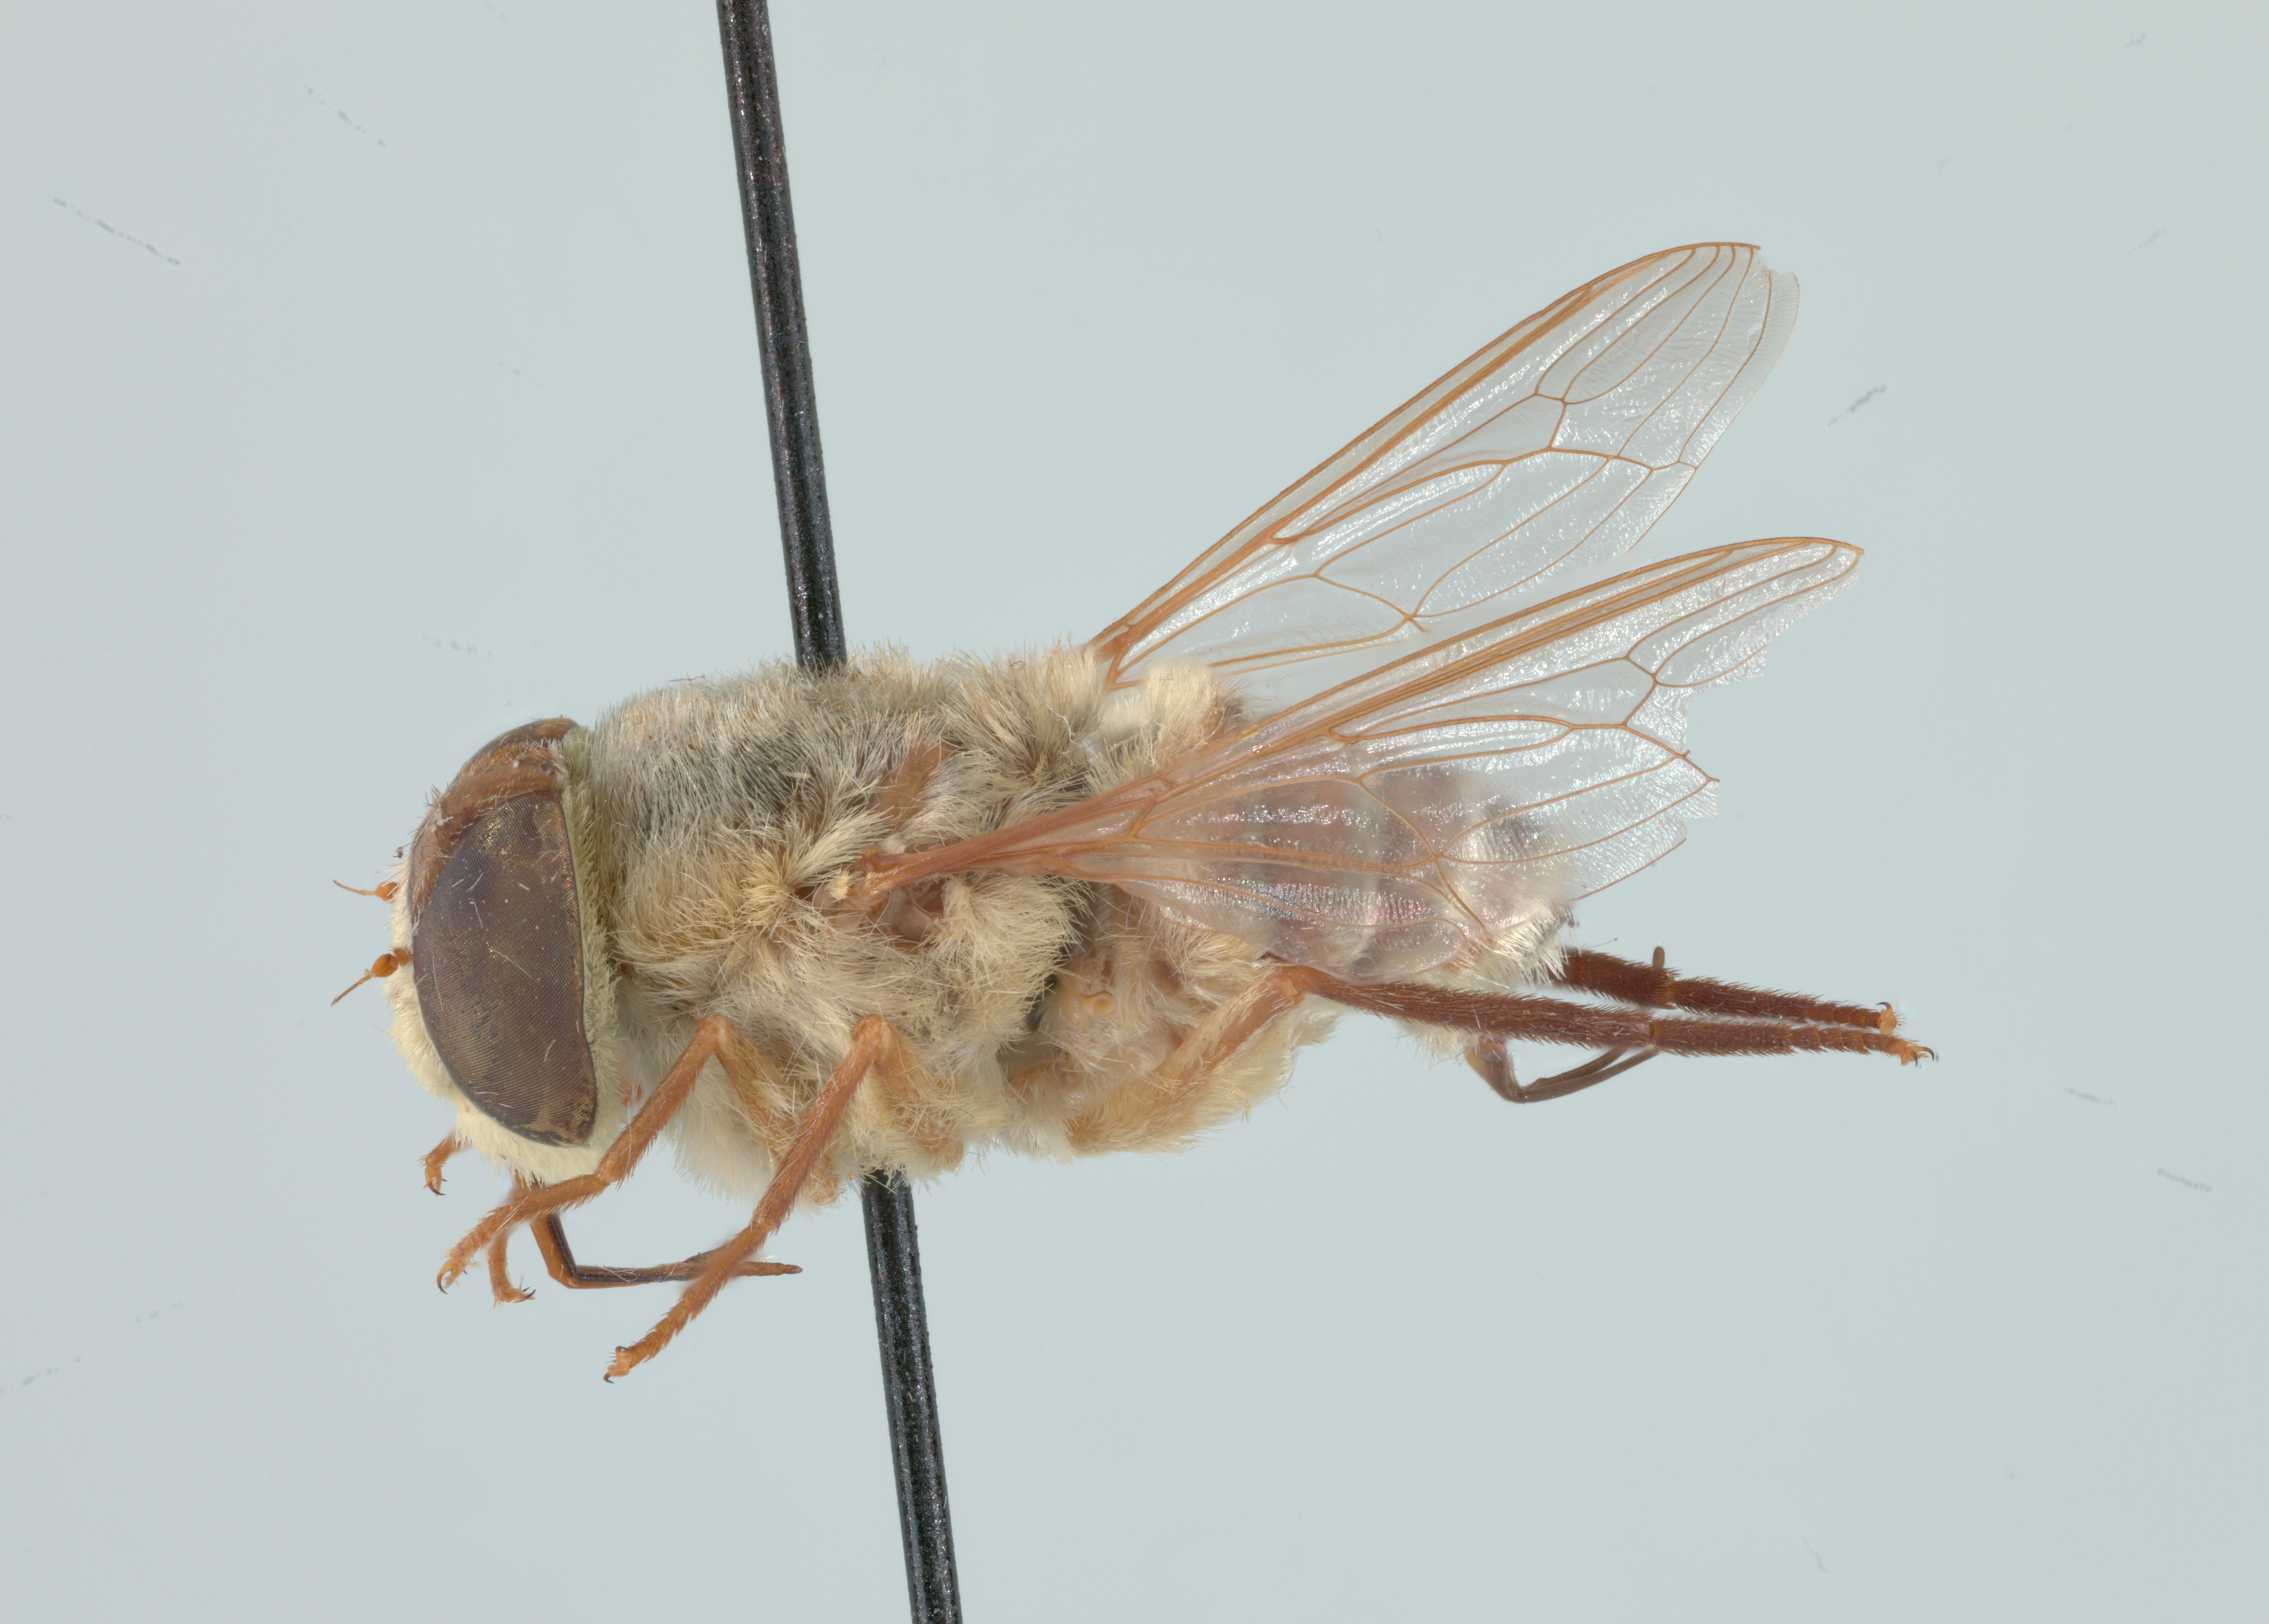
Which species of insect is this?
Neorhynchocephalus volaticus
